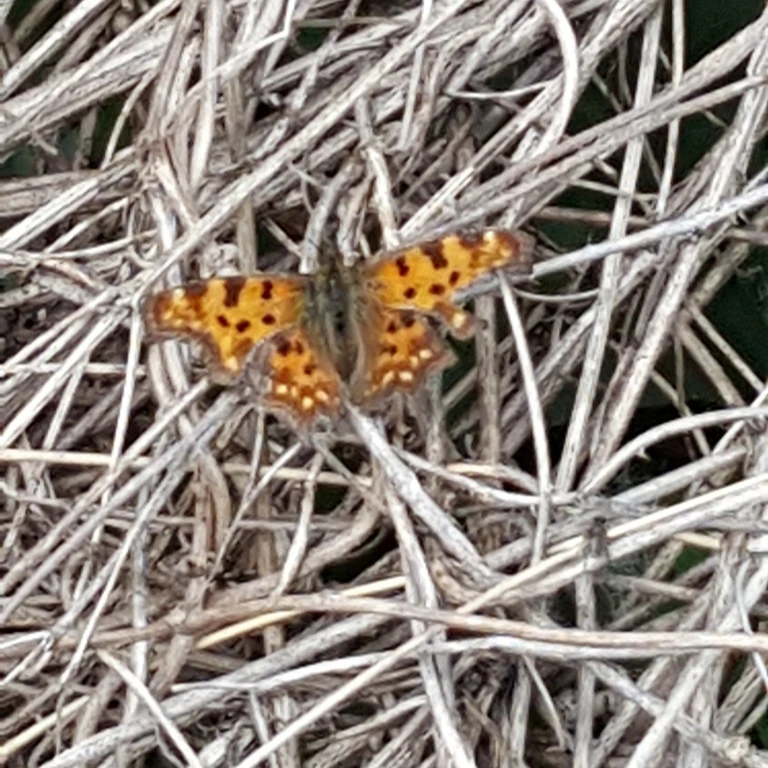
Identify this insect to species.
Polygonia c-album
